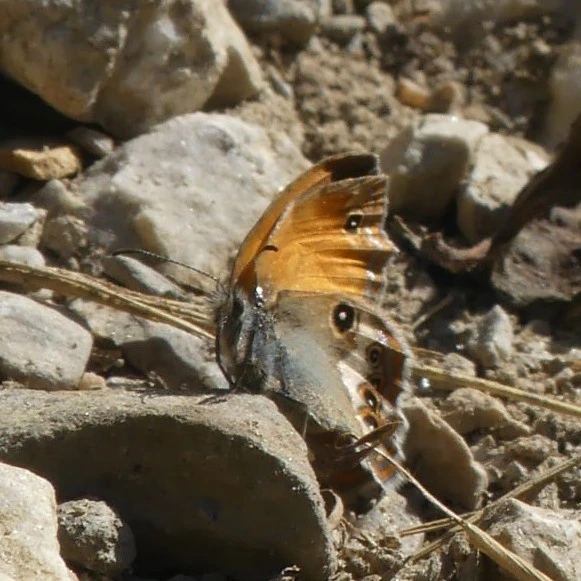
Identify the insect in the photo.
Coenonympha arcania
